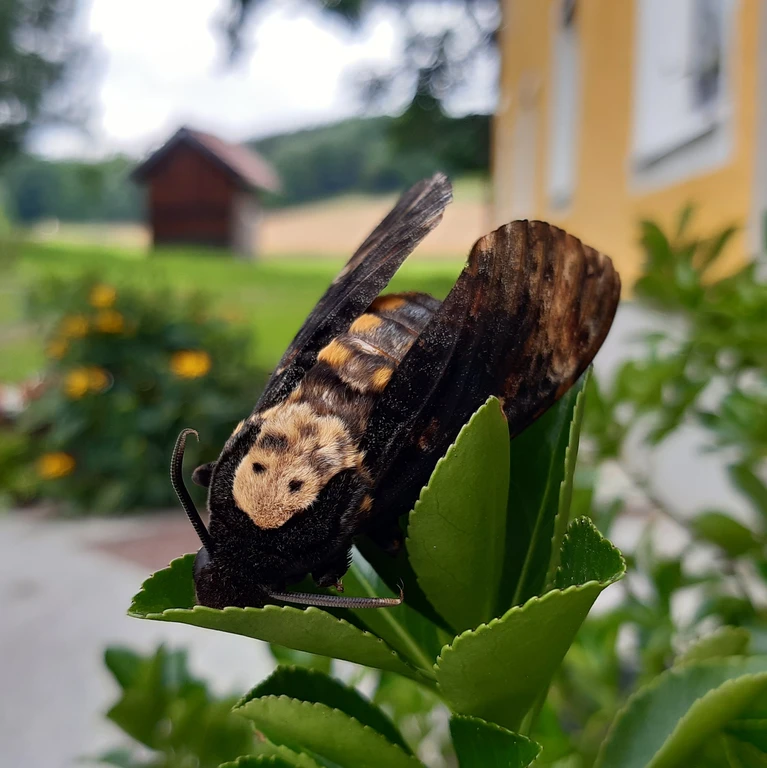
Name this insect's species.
Acherontia atropos
